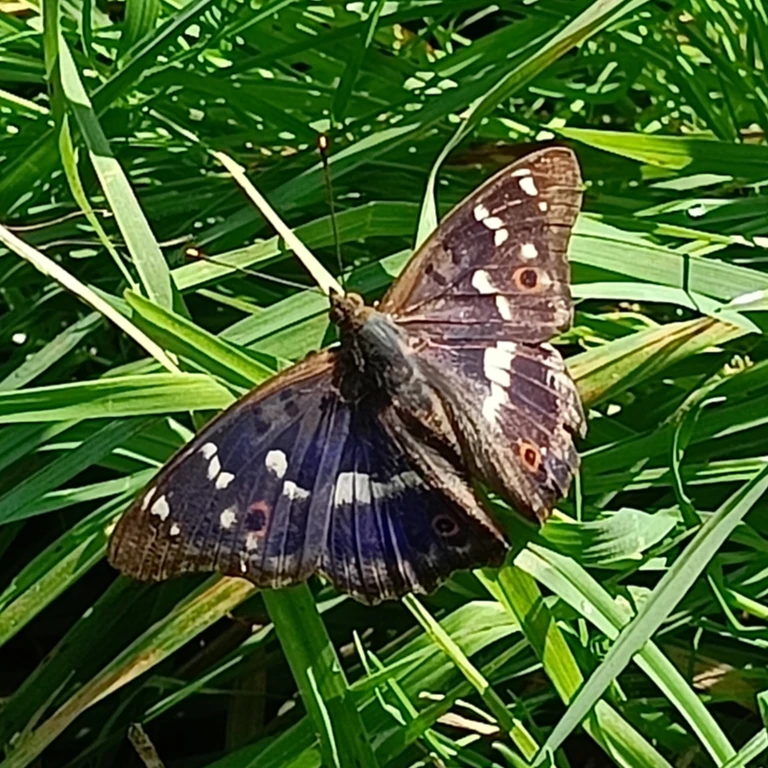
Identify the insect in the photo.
Apatura ilia
